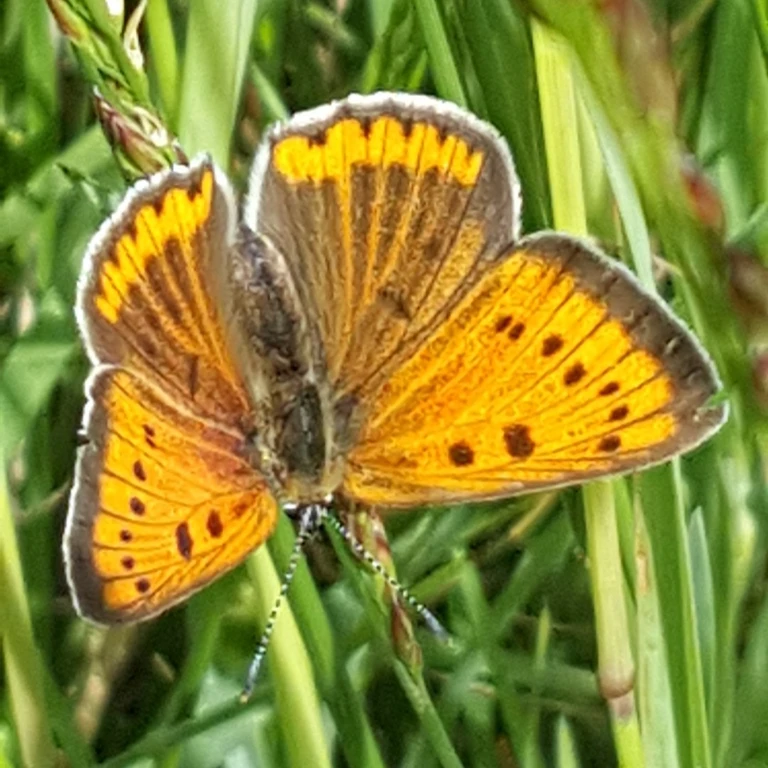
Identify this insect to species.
Lycaena dispar
